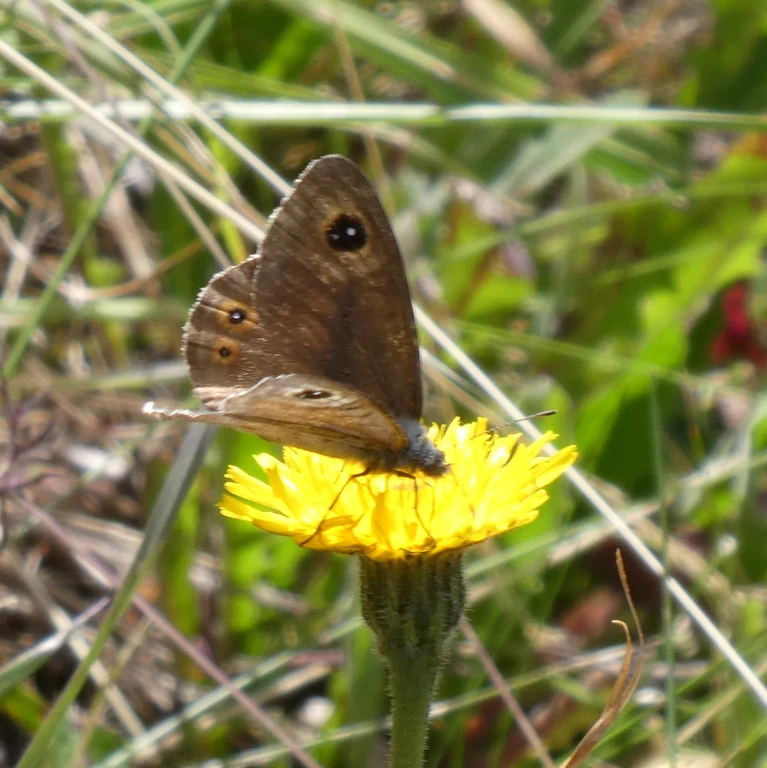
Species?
Lasiommata maera (also Pararge maera)
